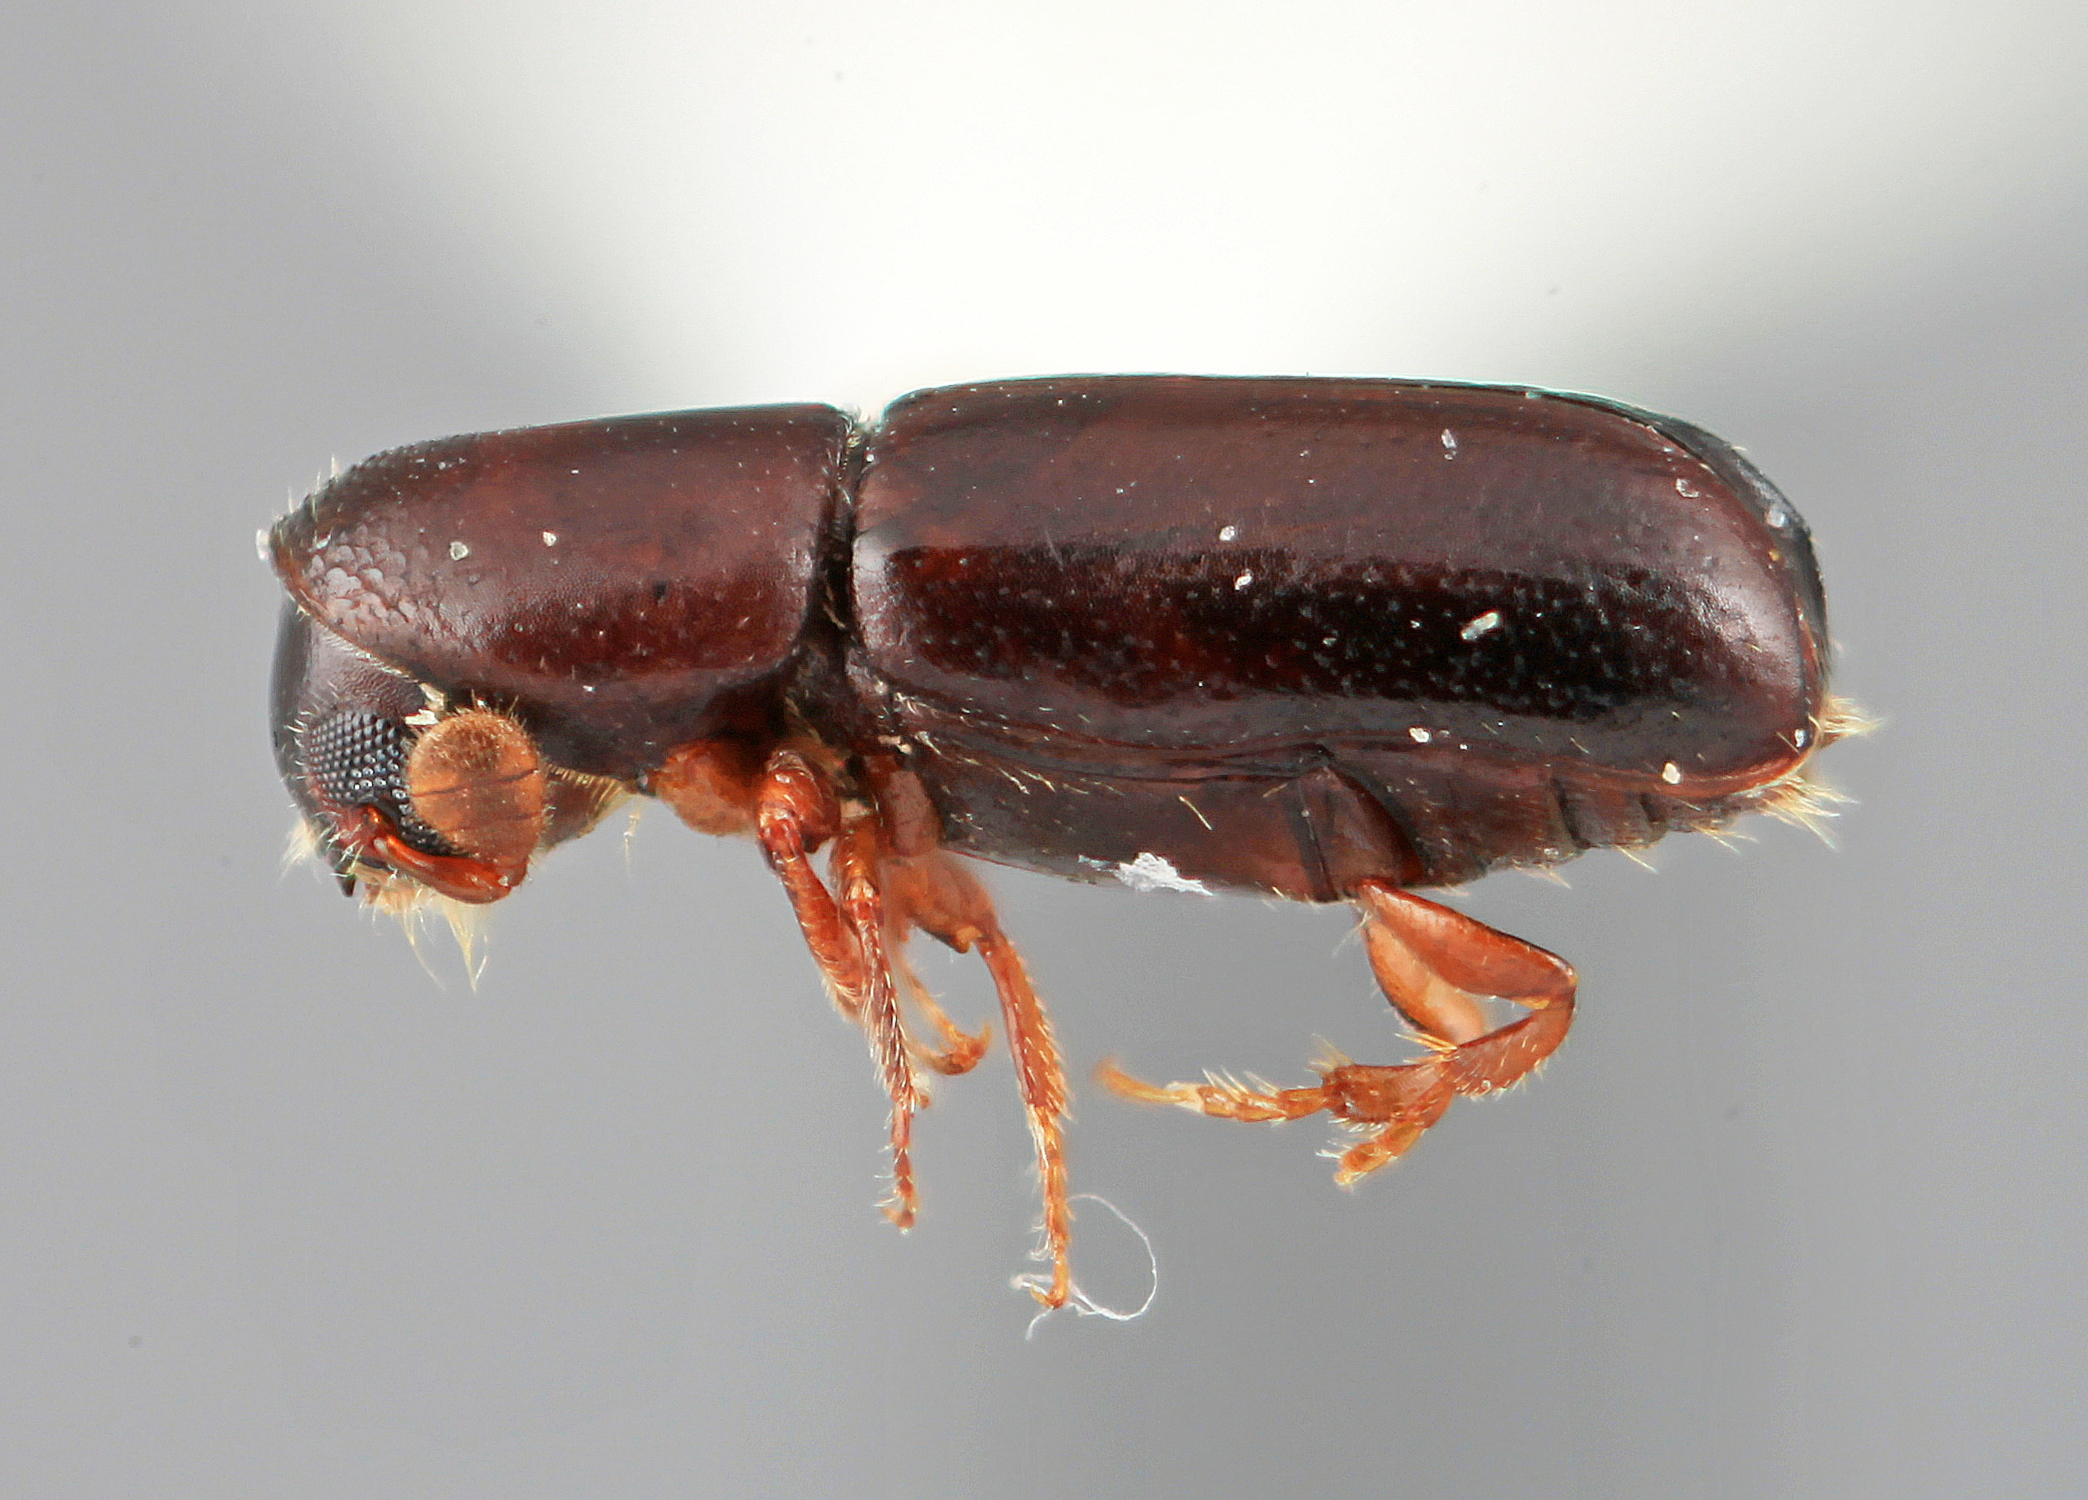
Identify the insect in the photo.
Microcorthylus pumilus
